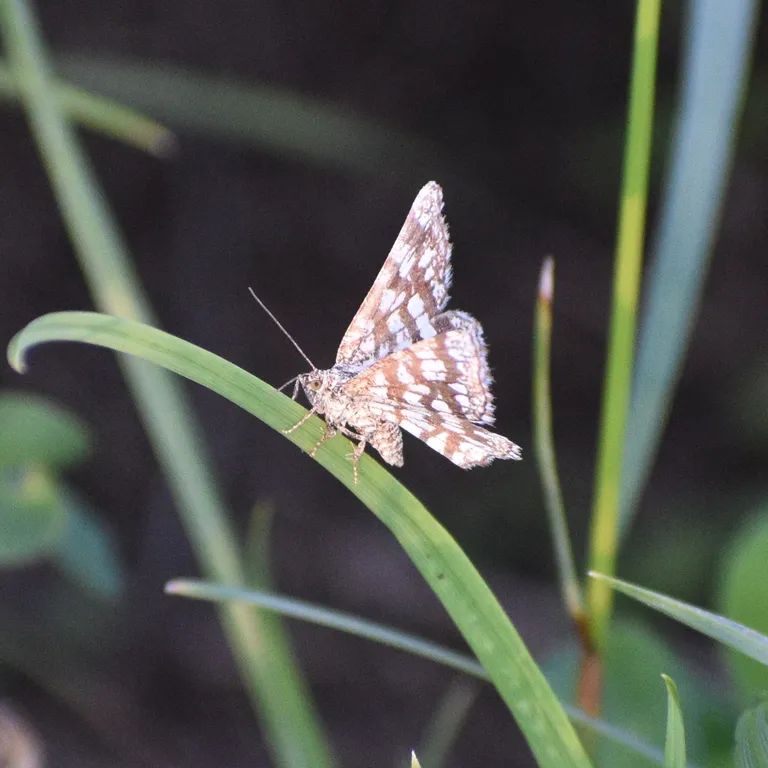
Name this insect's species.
Chiasmia clathrata
